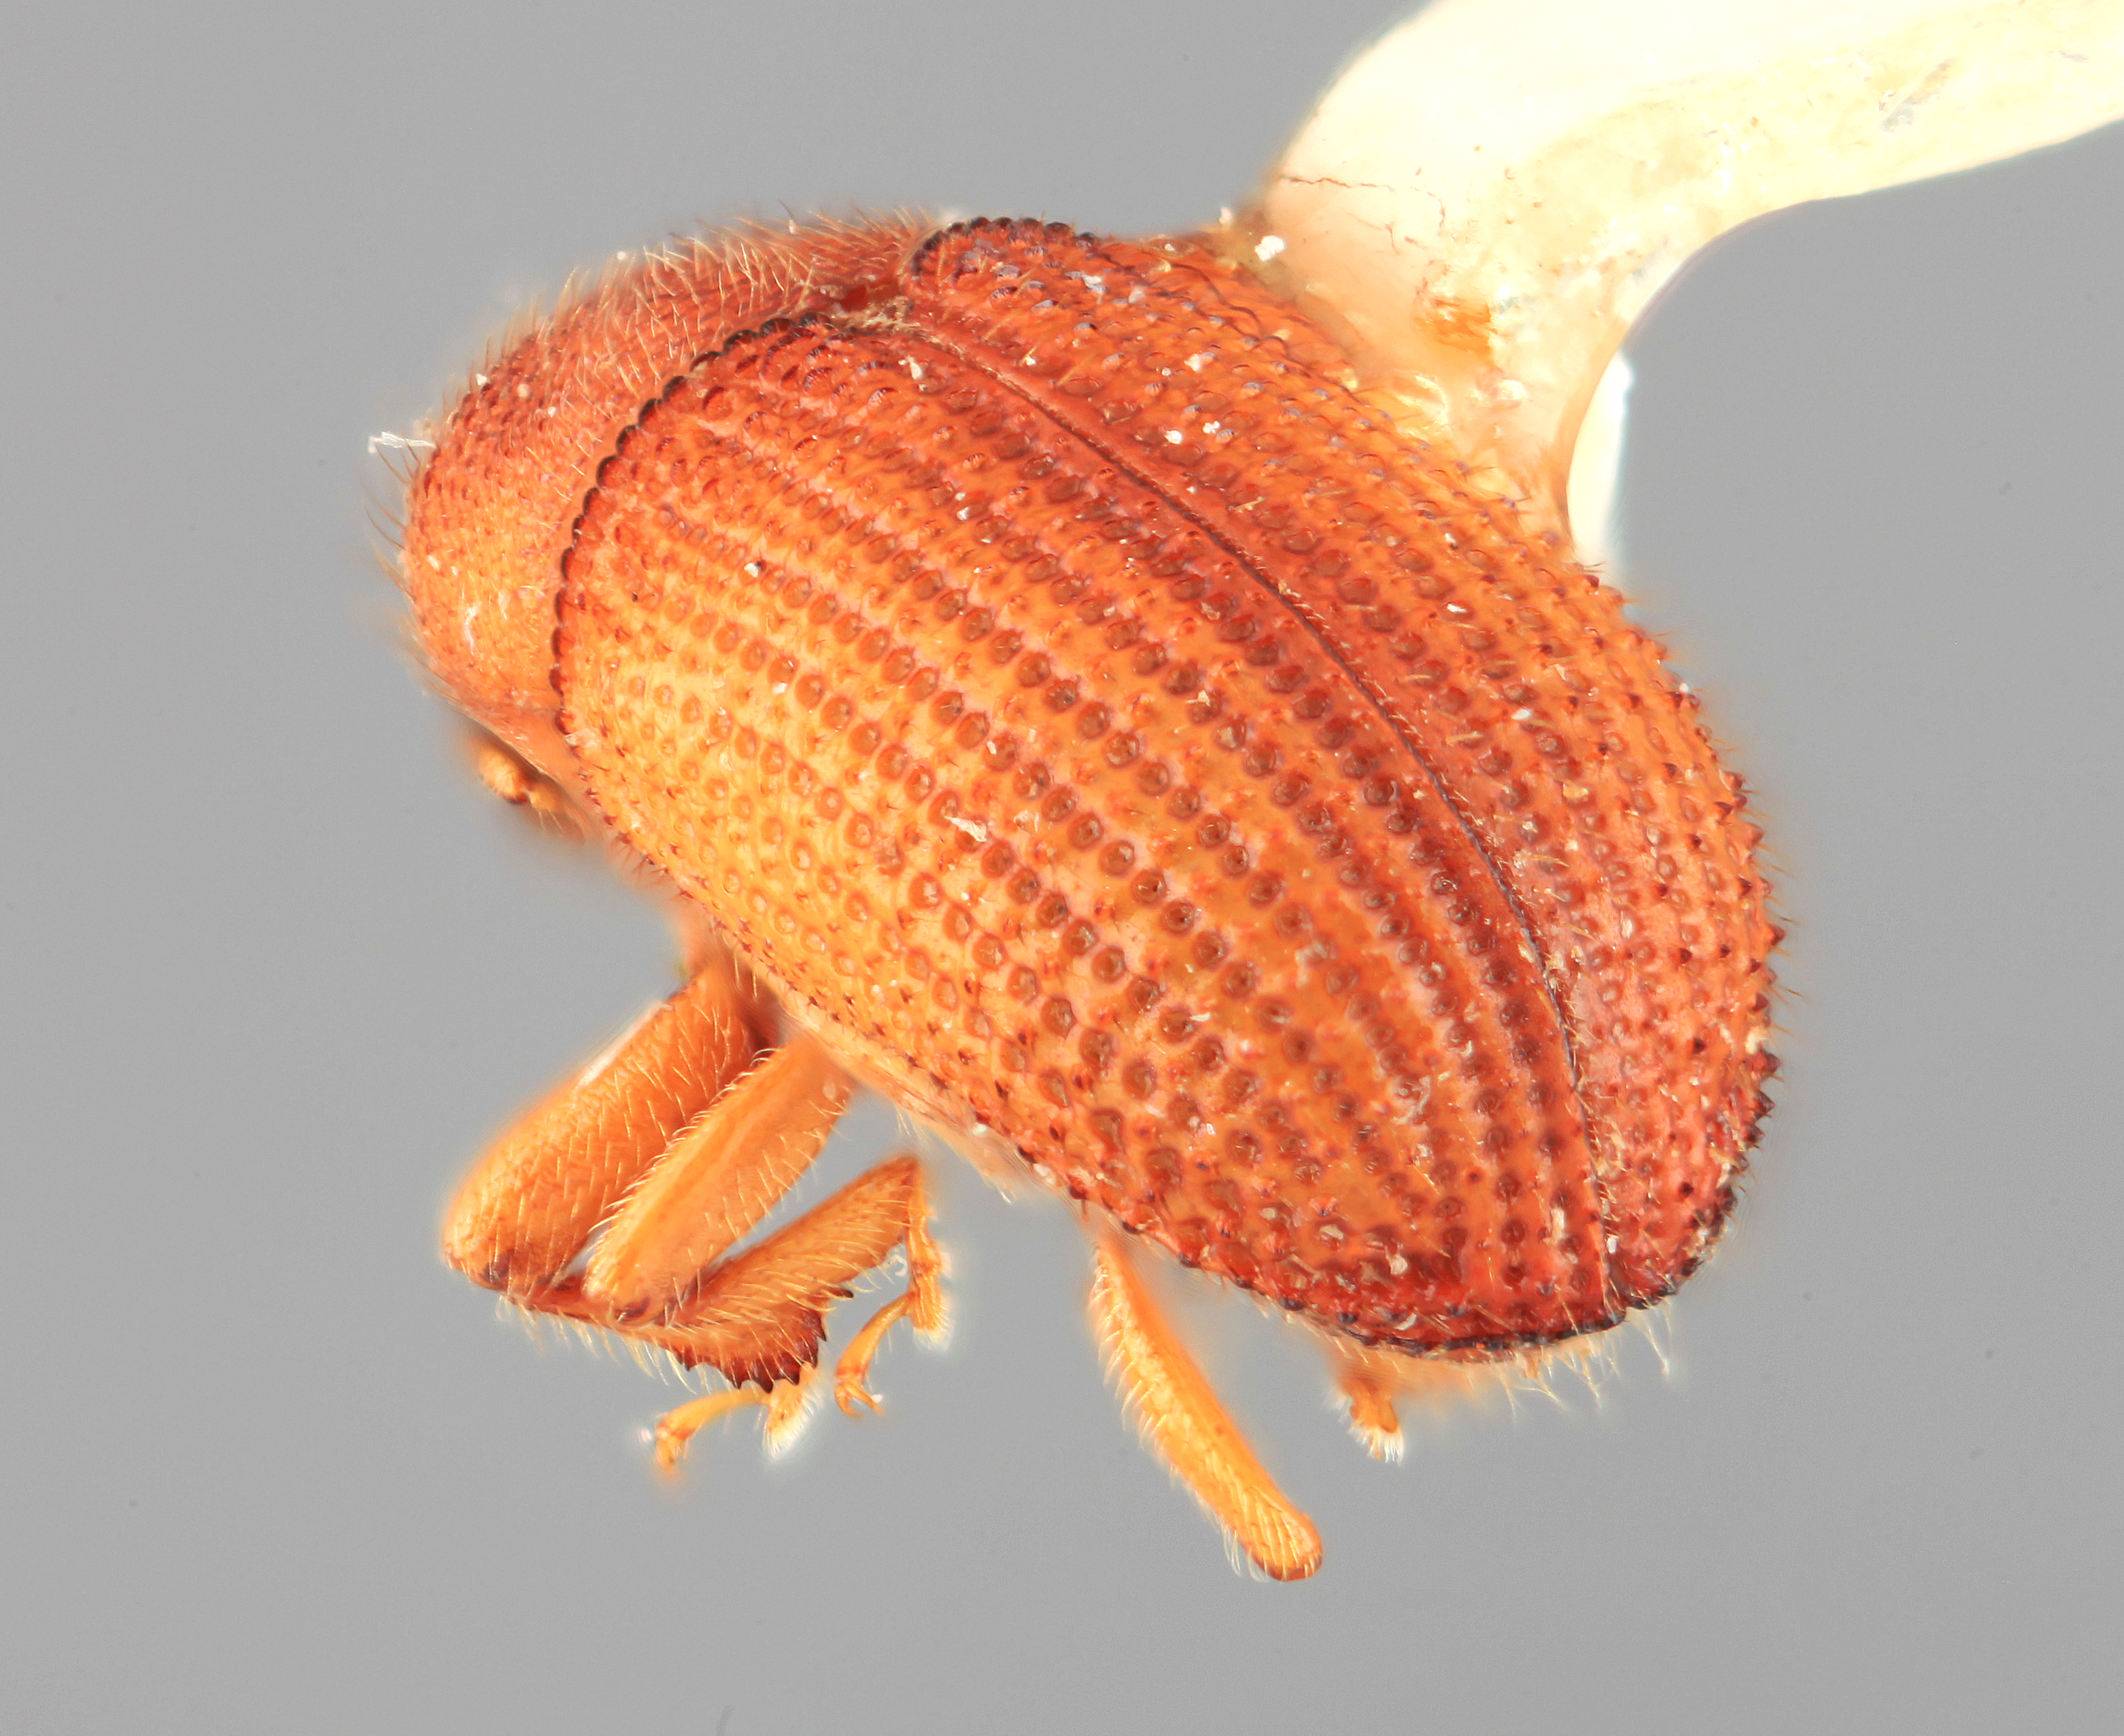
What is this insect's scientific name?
Phloeotribus amplus
